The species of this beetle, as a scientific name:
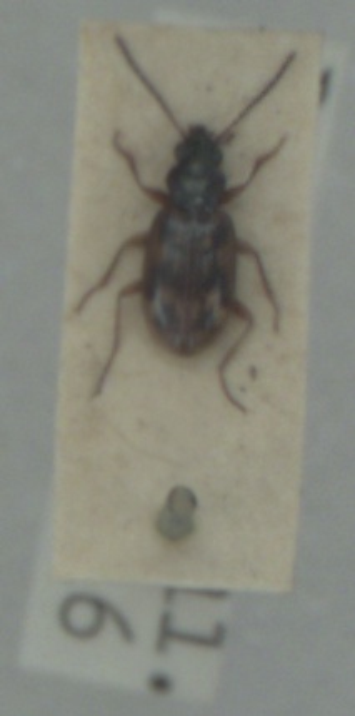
Bembidion fumigatum
